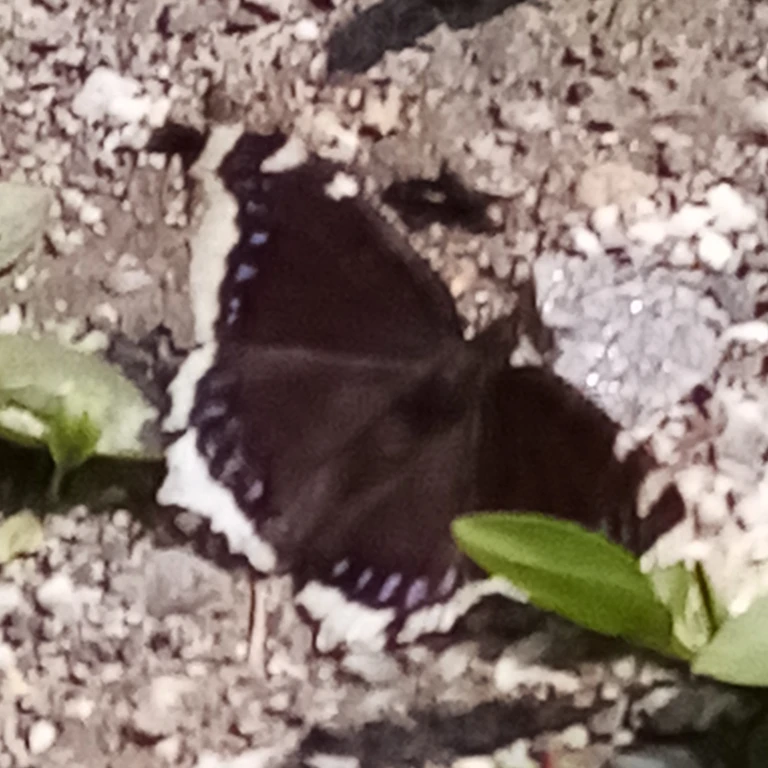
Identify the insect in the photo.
Nymphalis antiopa
